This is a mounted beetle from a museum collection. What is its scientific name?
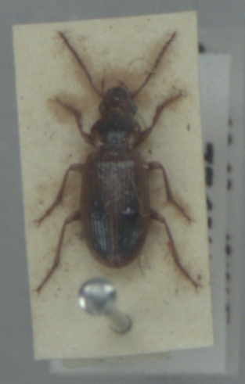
Dicheirotrichus gustavii
